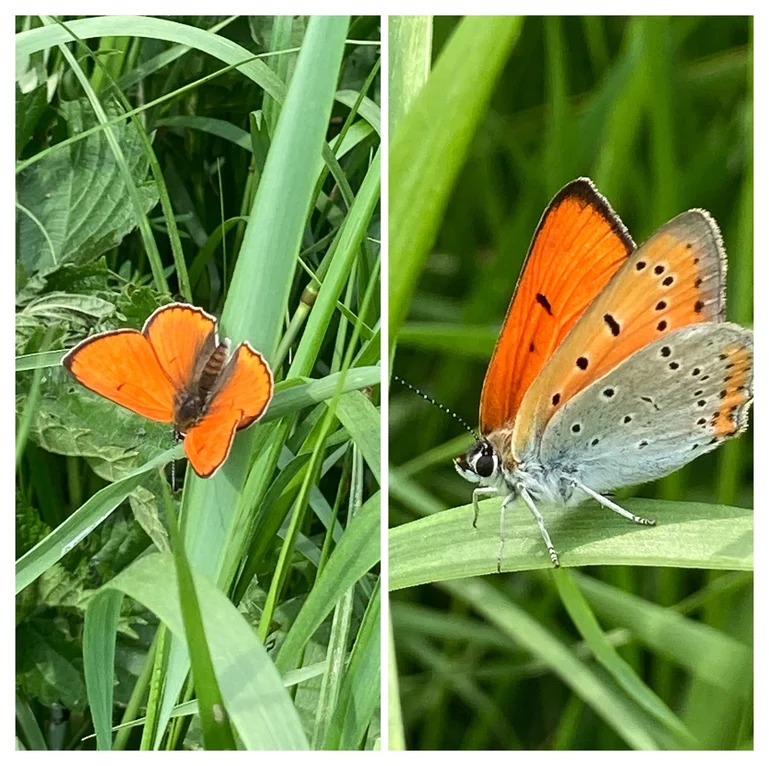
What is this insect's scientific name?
Lycaena dispar
